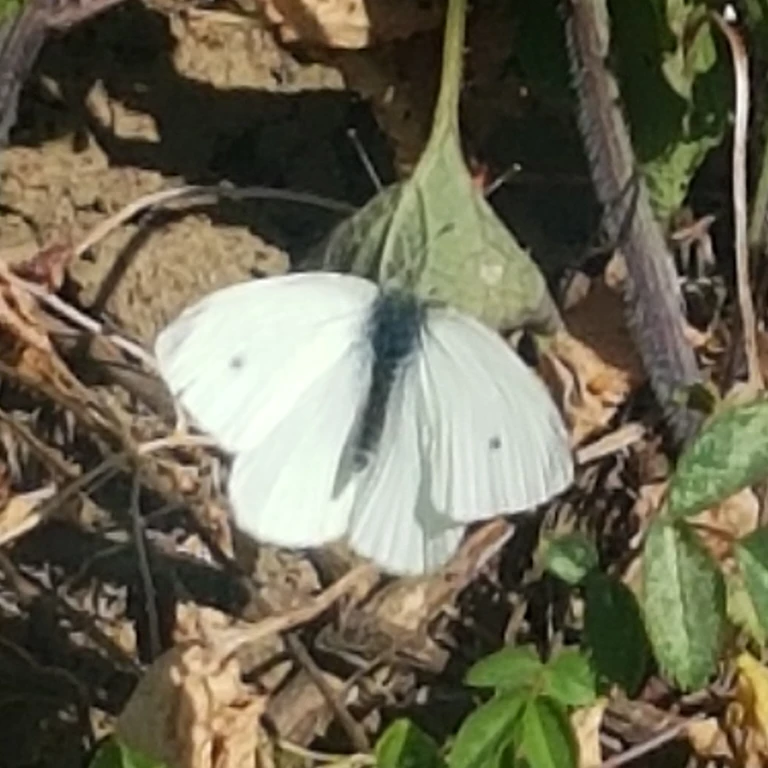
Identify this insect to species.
Pieris rapae
